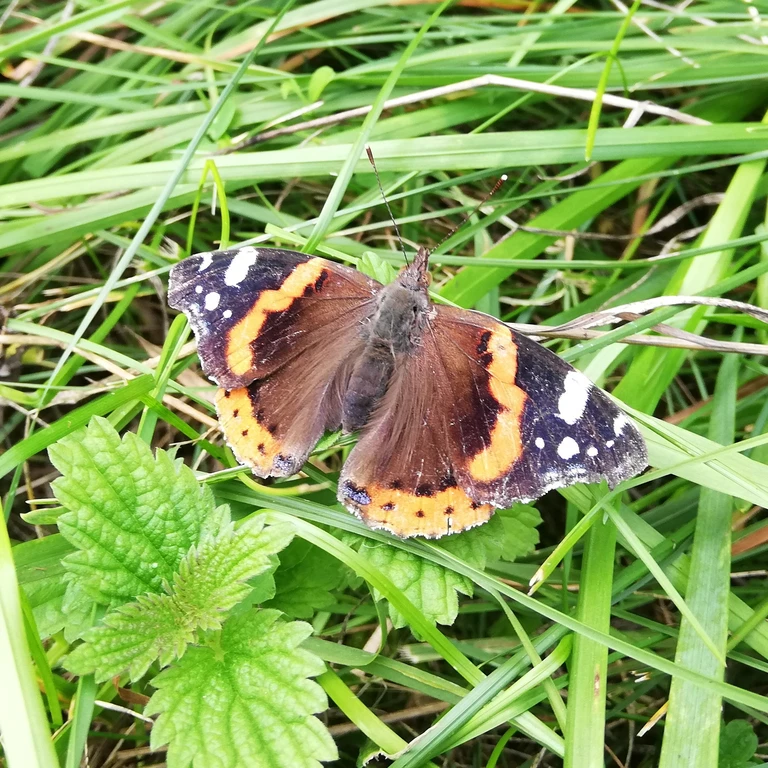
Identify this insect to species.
Vanessa atalanta
